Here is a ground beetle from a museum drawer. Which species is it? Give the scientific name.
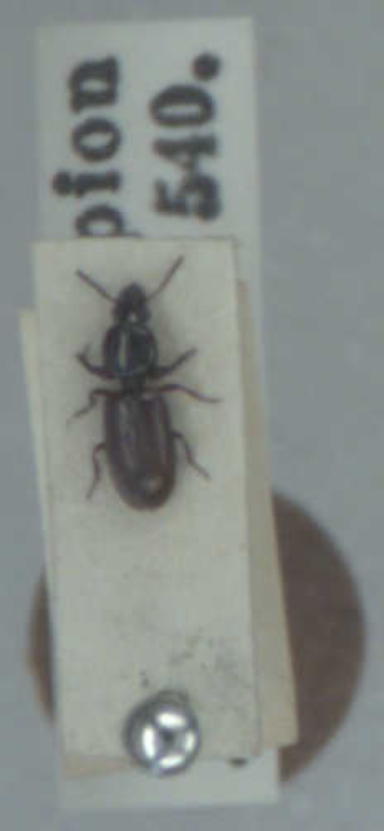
Dyschirius salinus
